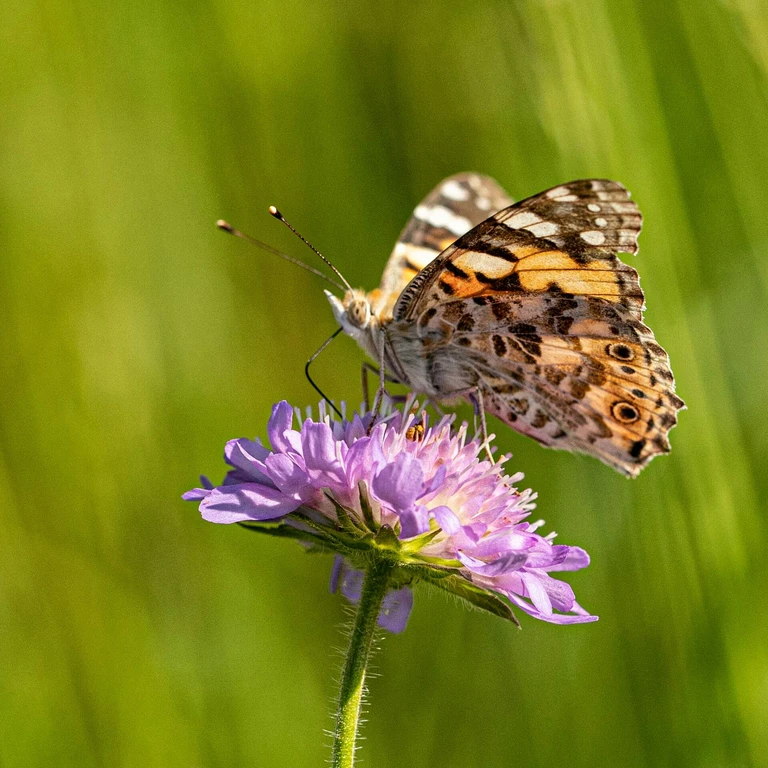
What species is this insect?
Vanessa cardui
